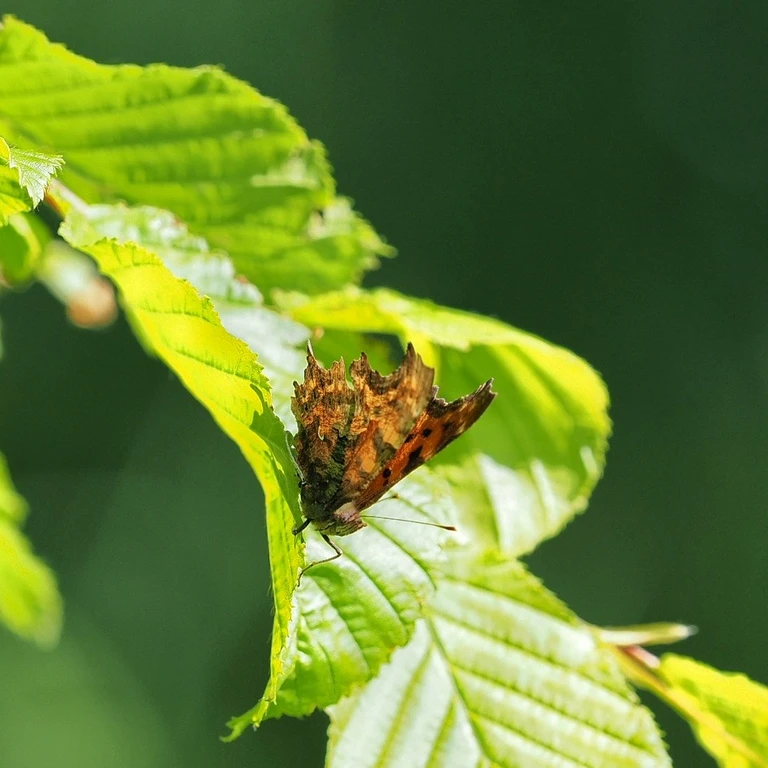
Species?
Polygonia c-album
